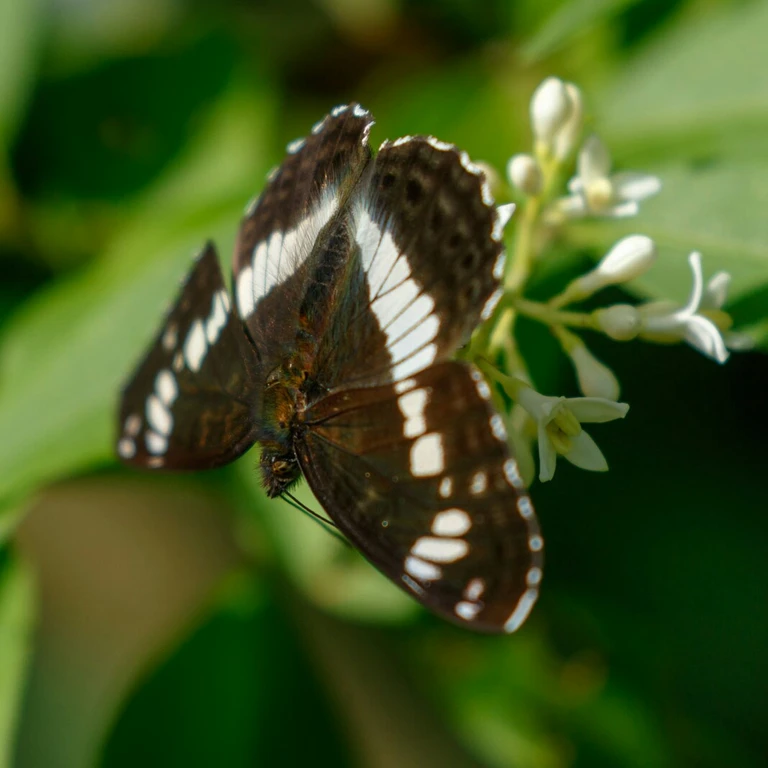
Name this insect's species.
Limenitis camilla (also Ladoga camilla)
